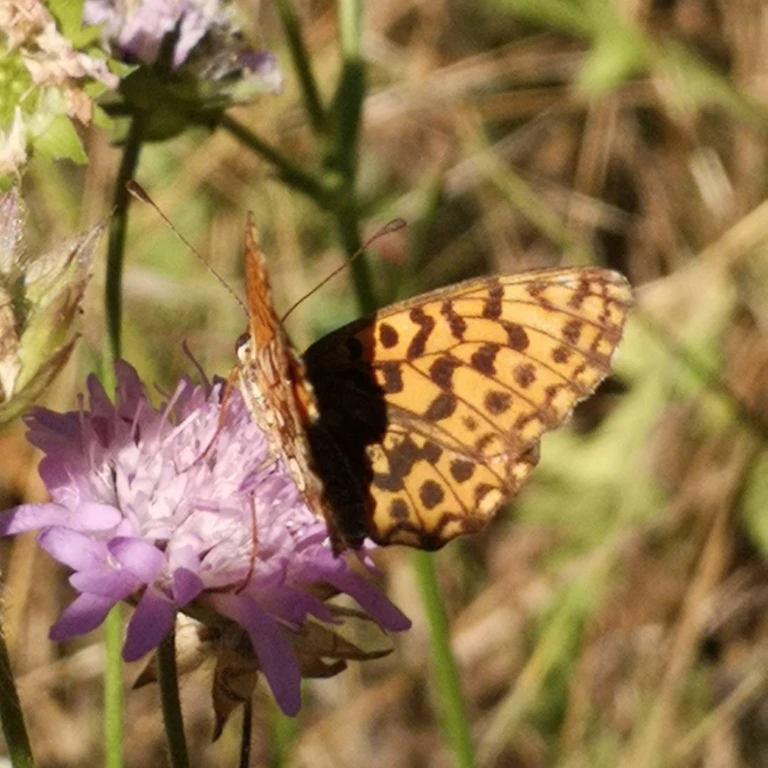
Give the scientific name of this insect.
Boloria dia
